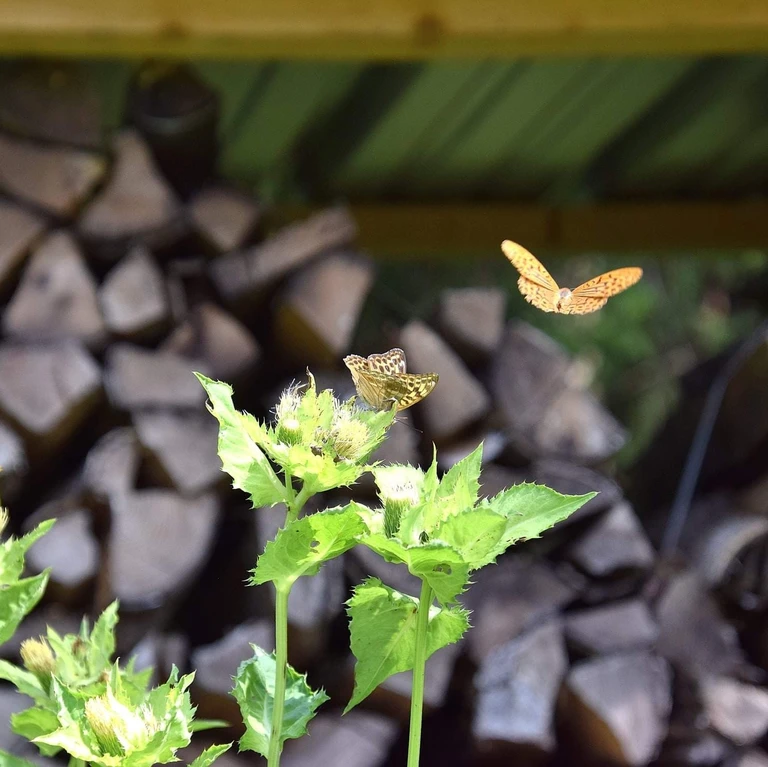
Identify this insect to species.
Argynnis paphia
